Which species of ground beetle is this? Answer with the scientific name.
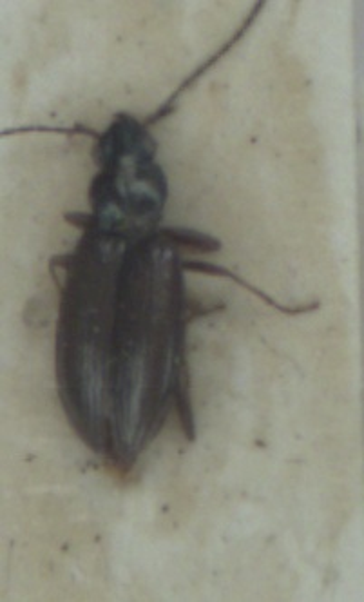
Bembidion geniculatum
